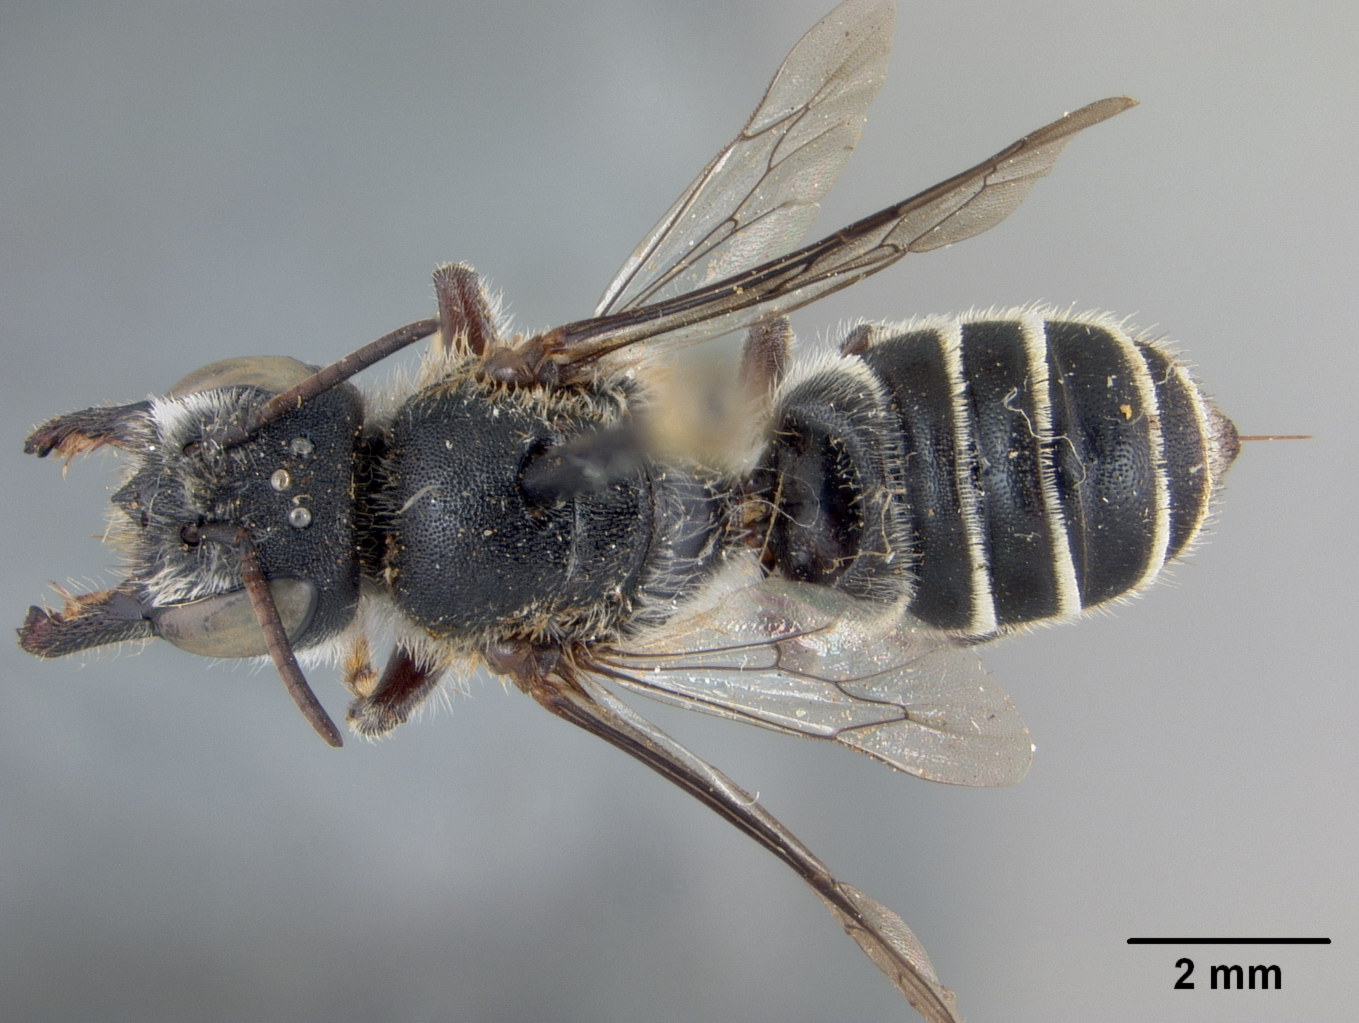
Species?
Megachile texensis
